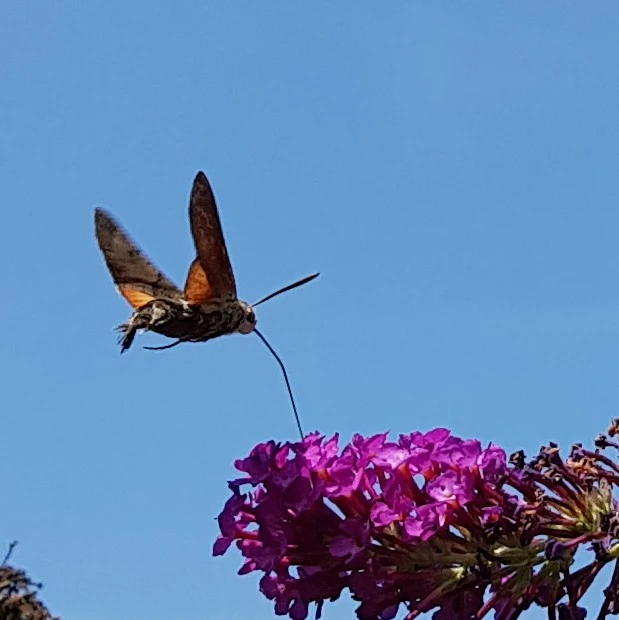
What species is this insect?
Macroglossum stellatarum
